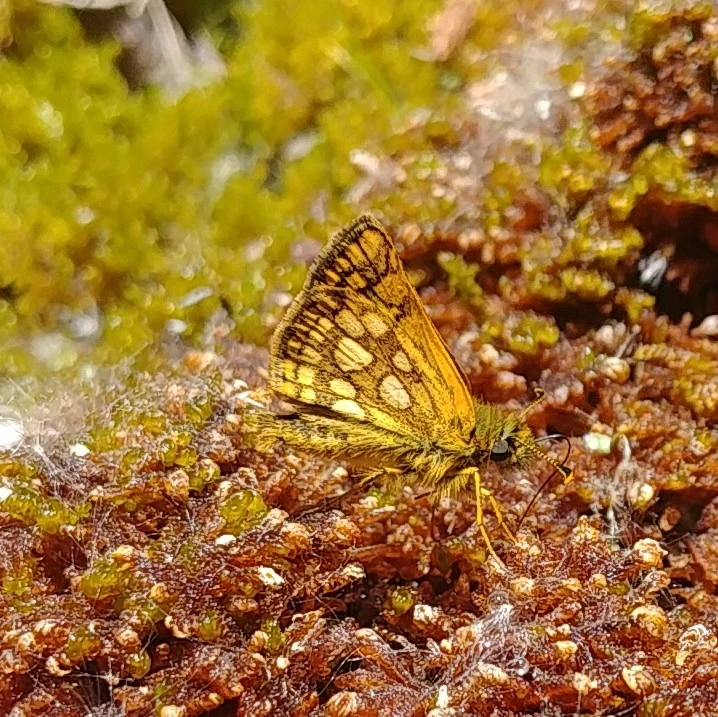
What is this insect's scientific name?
Carterocephalus palaemon
